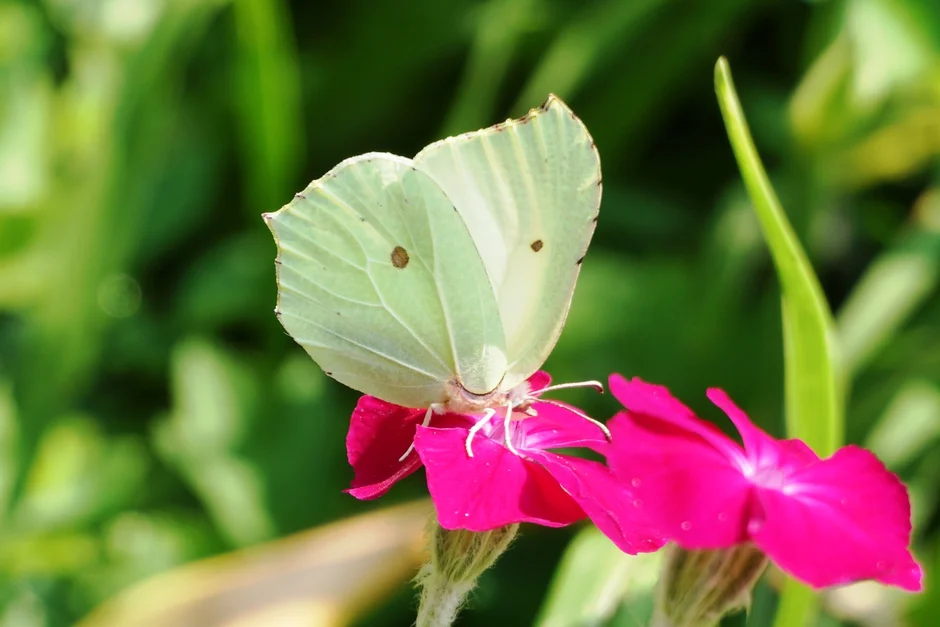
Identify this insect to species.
Gonepteryx rhamni
